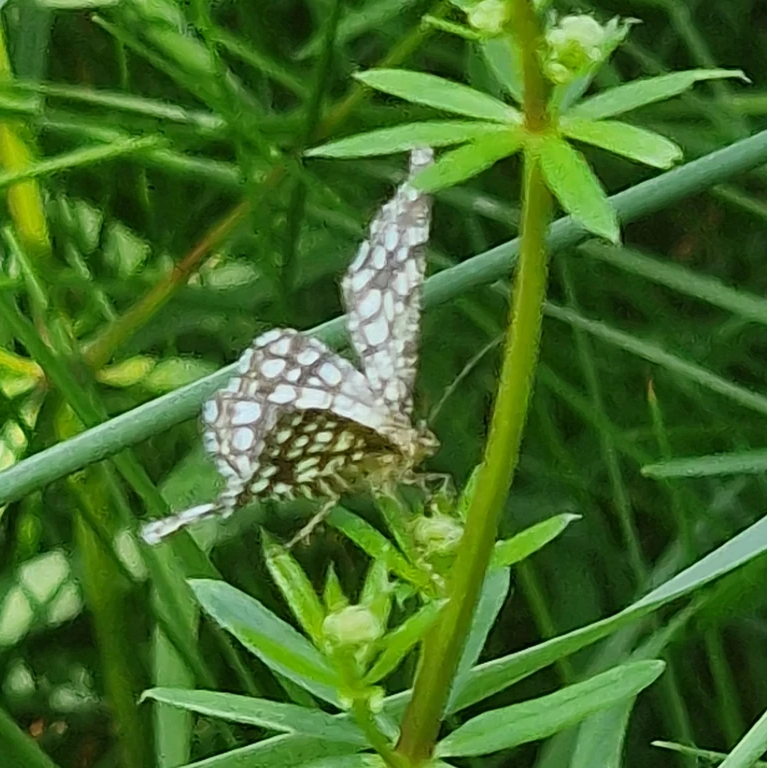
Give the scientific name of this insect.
Chiasmia clathrata
